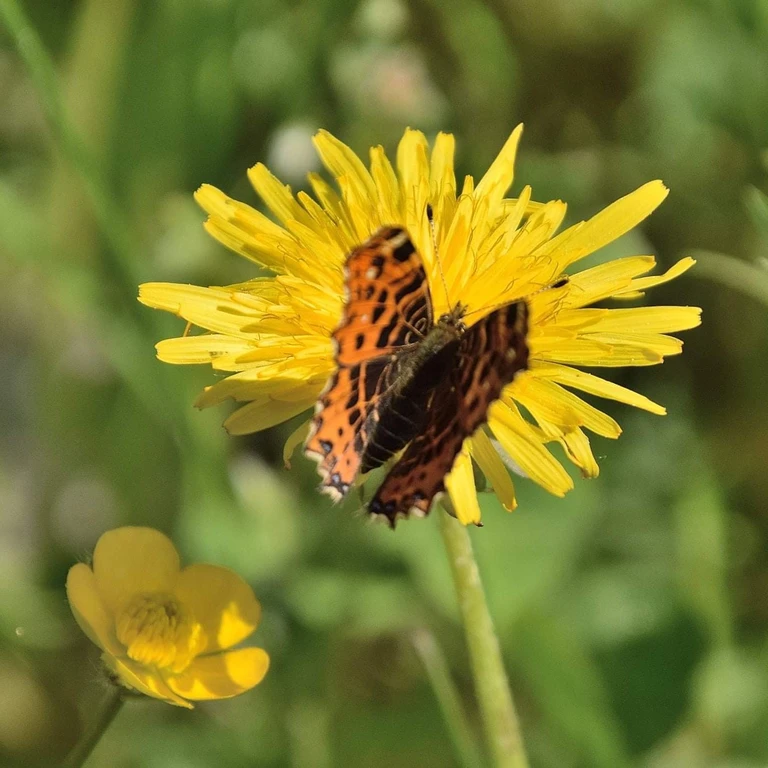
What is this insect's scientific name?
Araschnia levana
